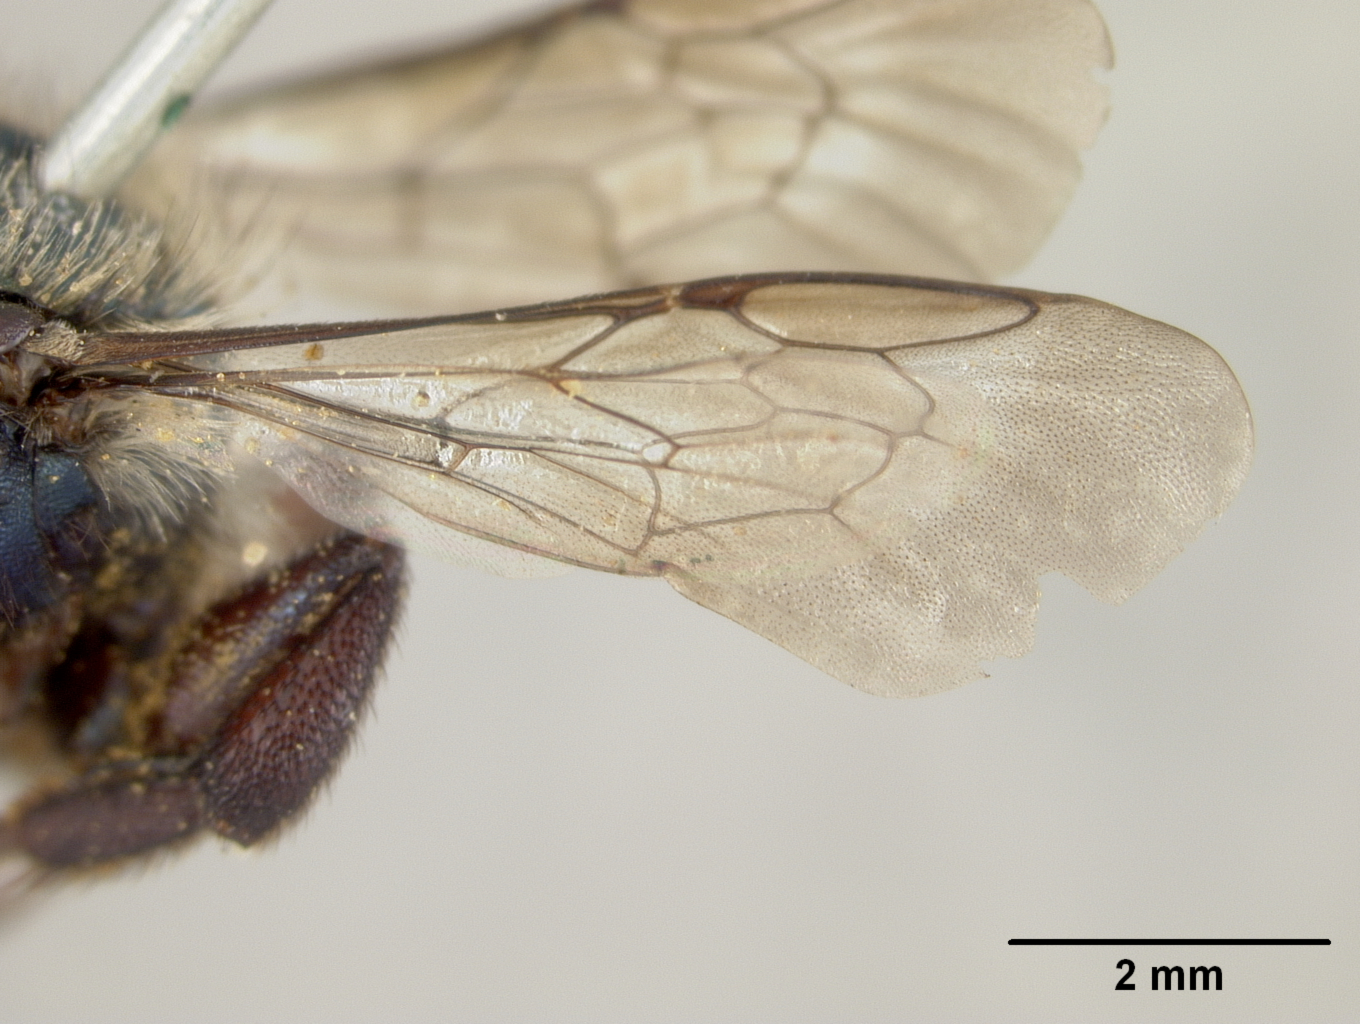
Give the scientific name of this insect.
Osmia senior
